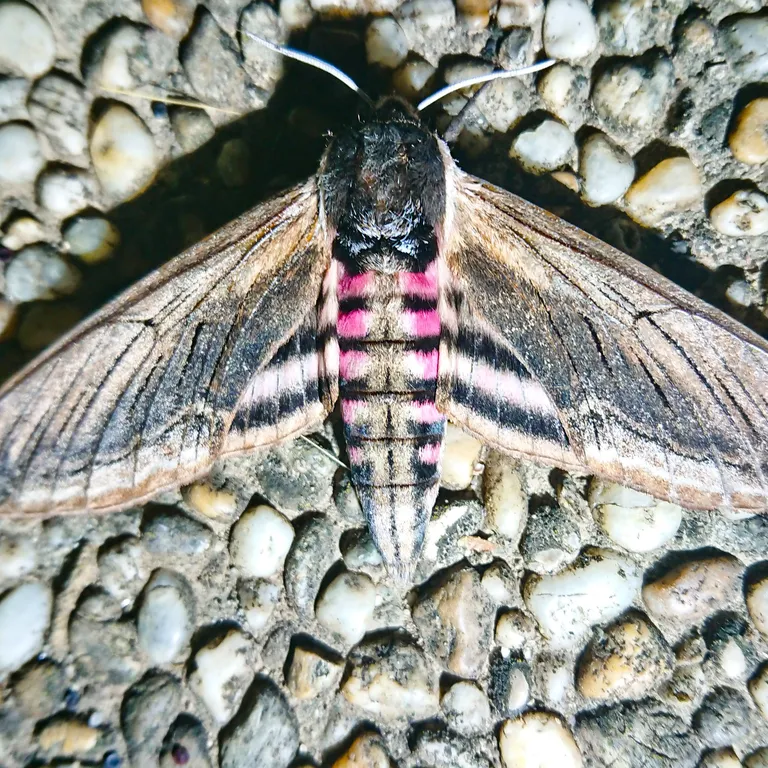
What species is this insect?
Sphinx ligustri
